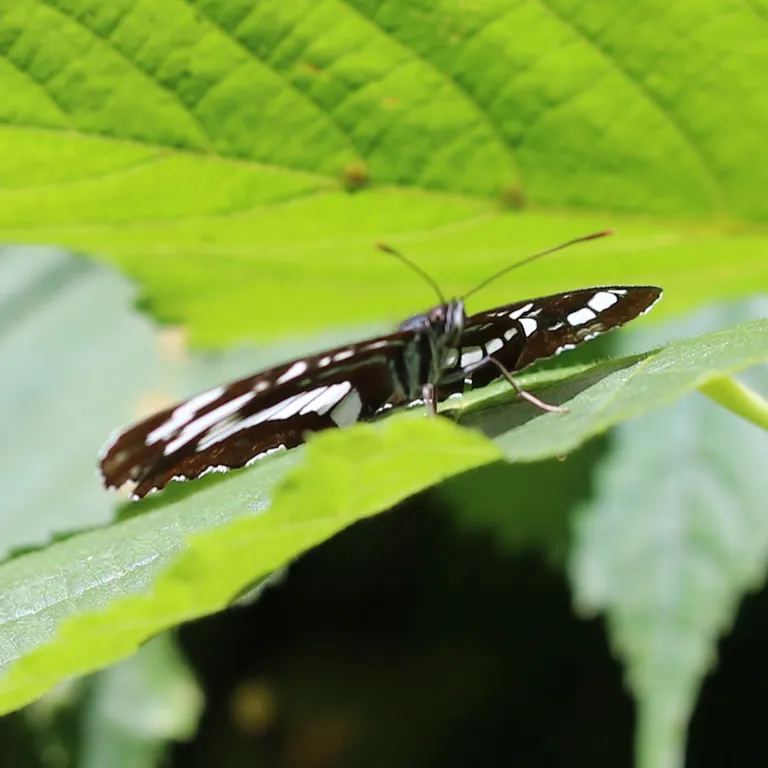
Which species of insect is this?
Neptis rivularis
